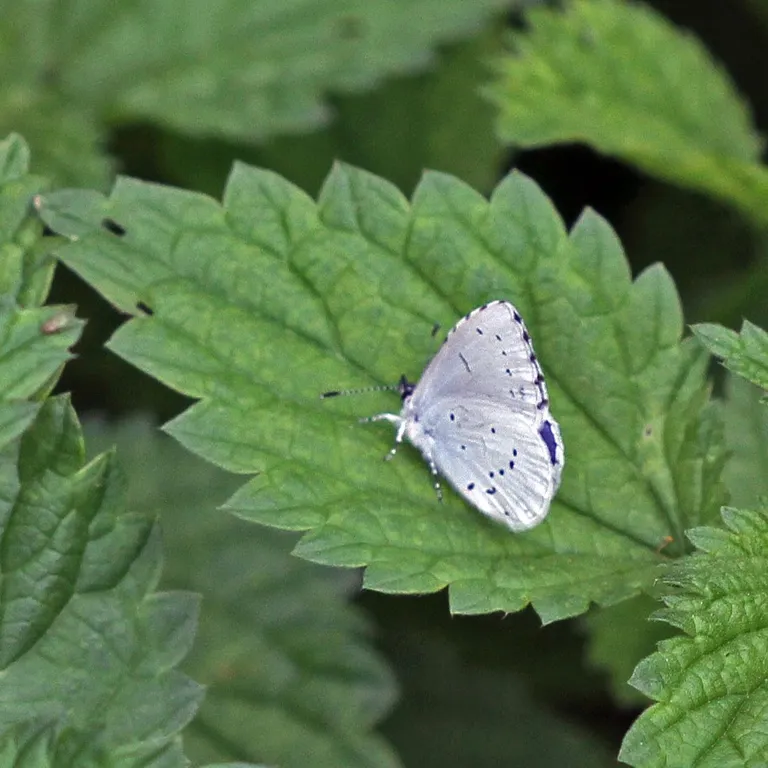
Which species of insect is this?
Celastrina argiolus
